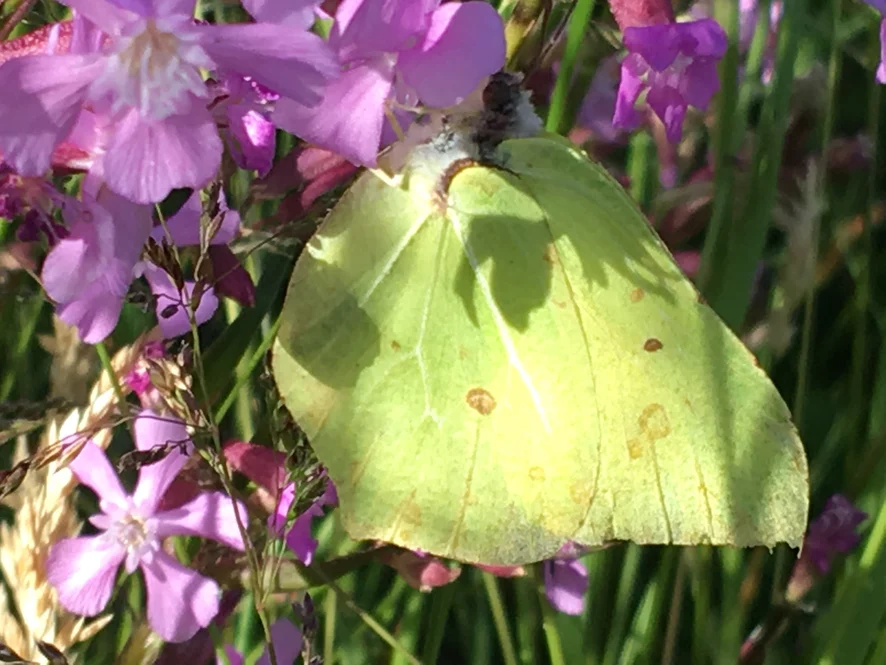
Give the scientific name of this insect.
Gonepteryx rhamni
